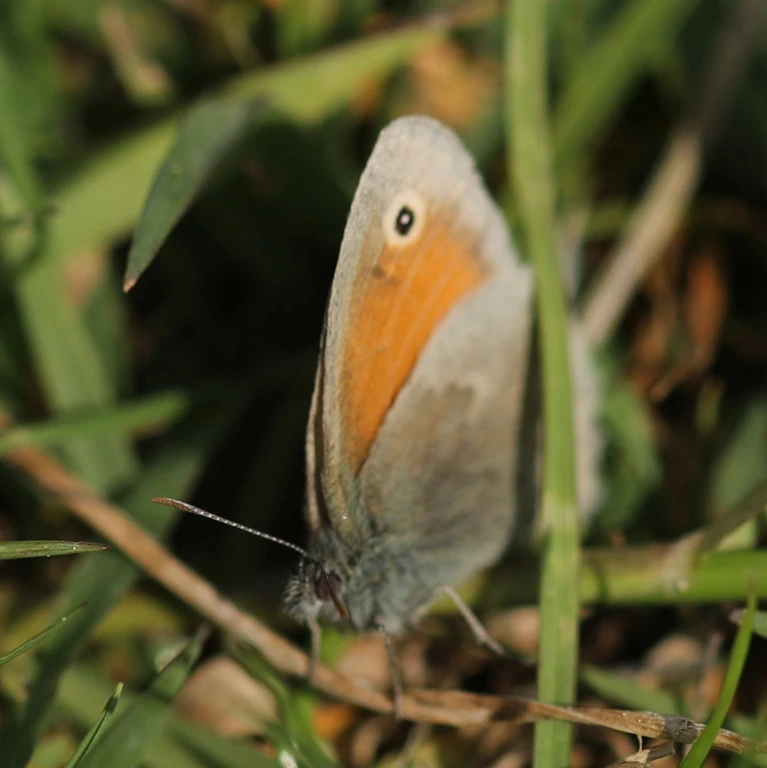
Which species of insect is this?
Coenonympha pamphilus
